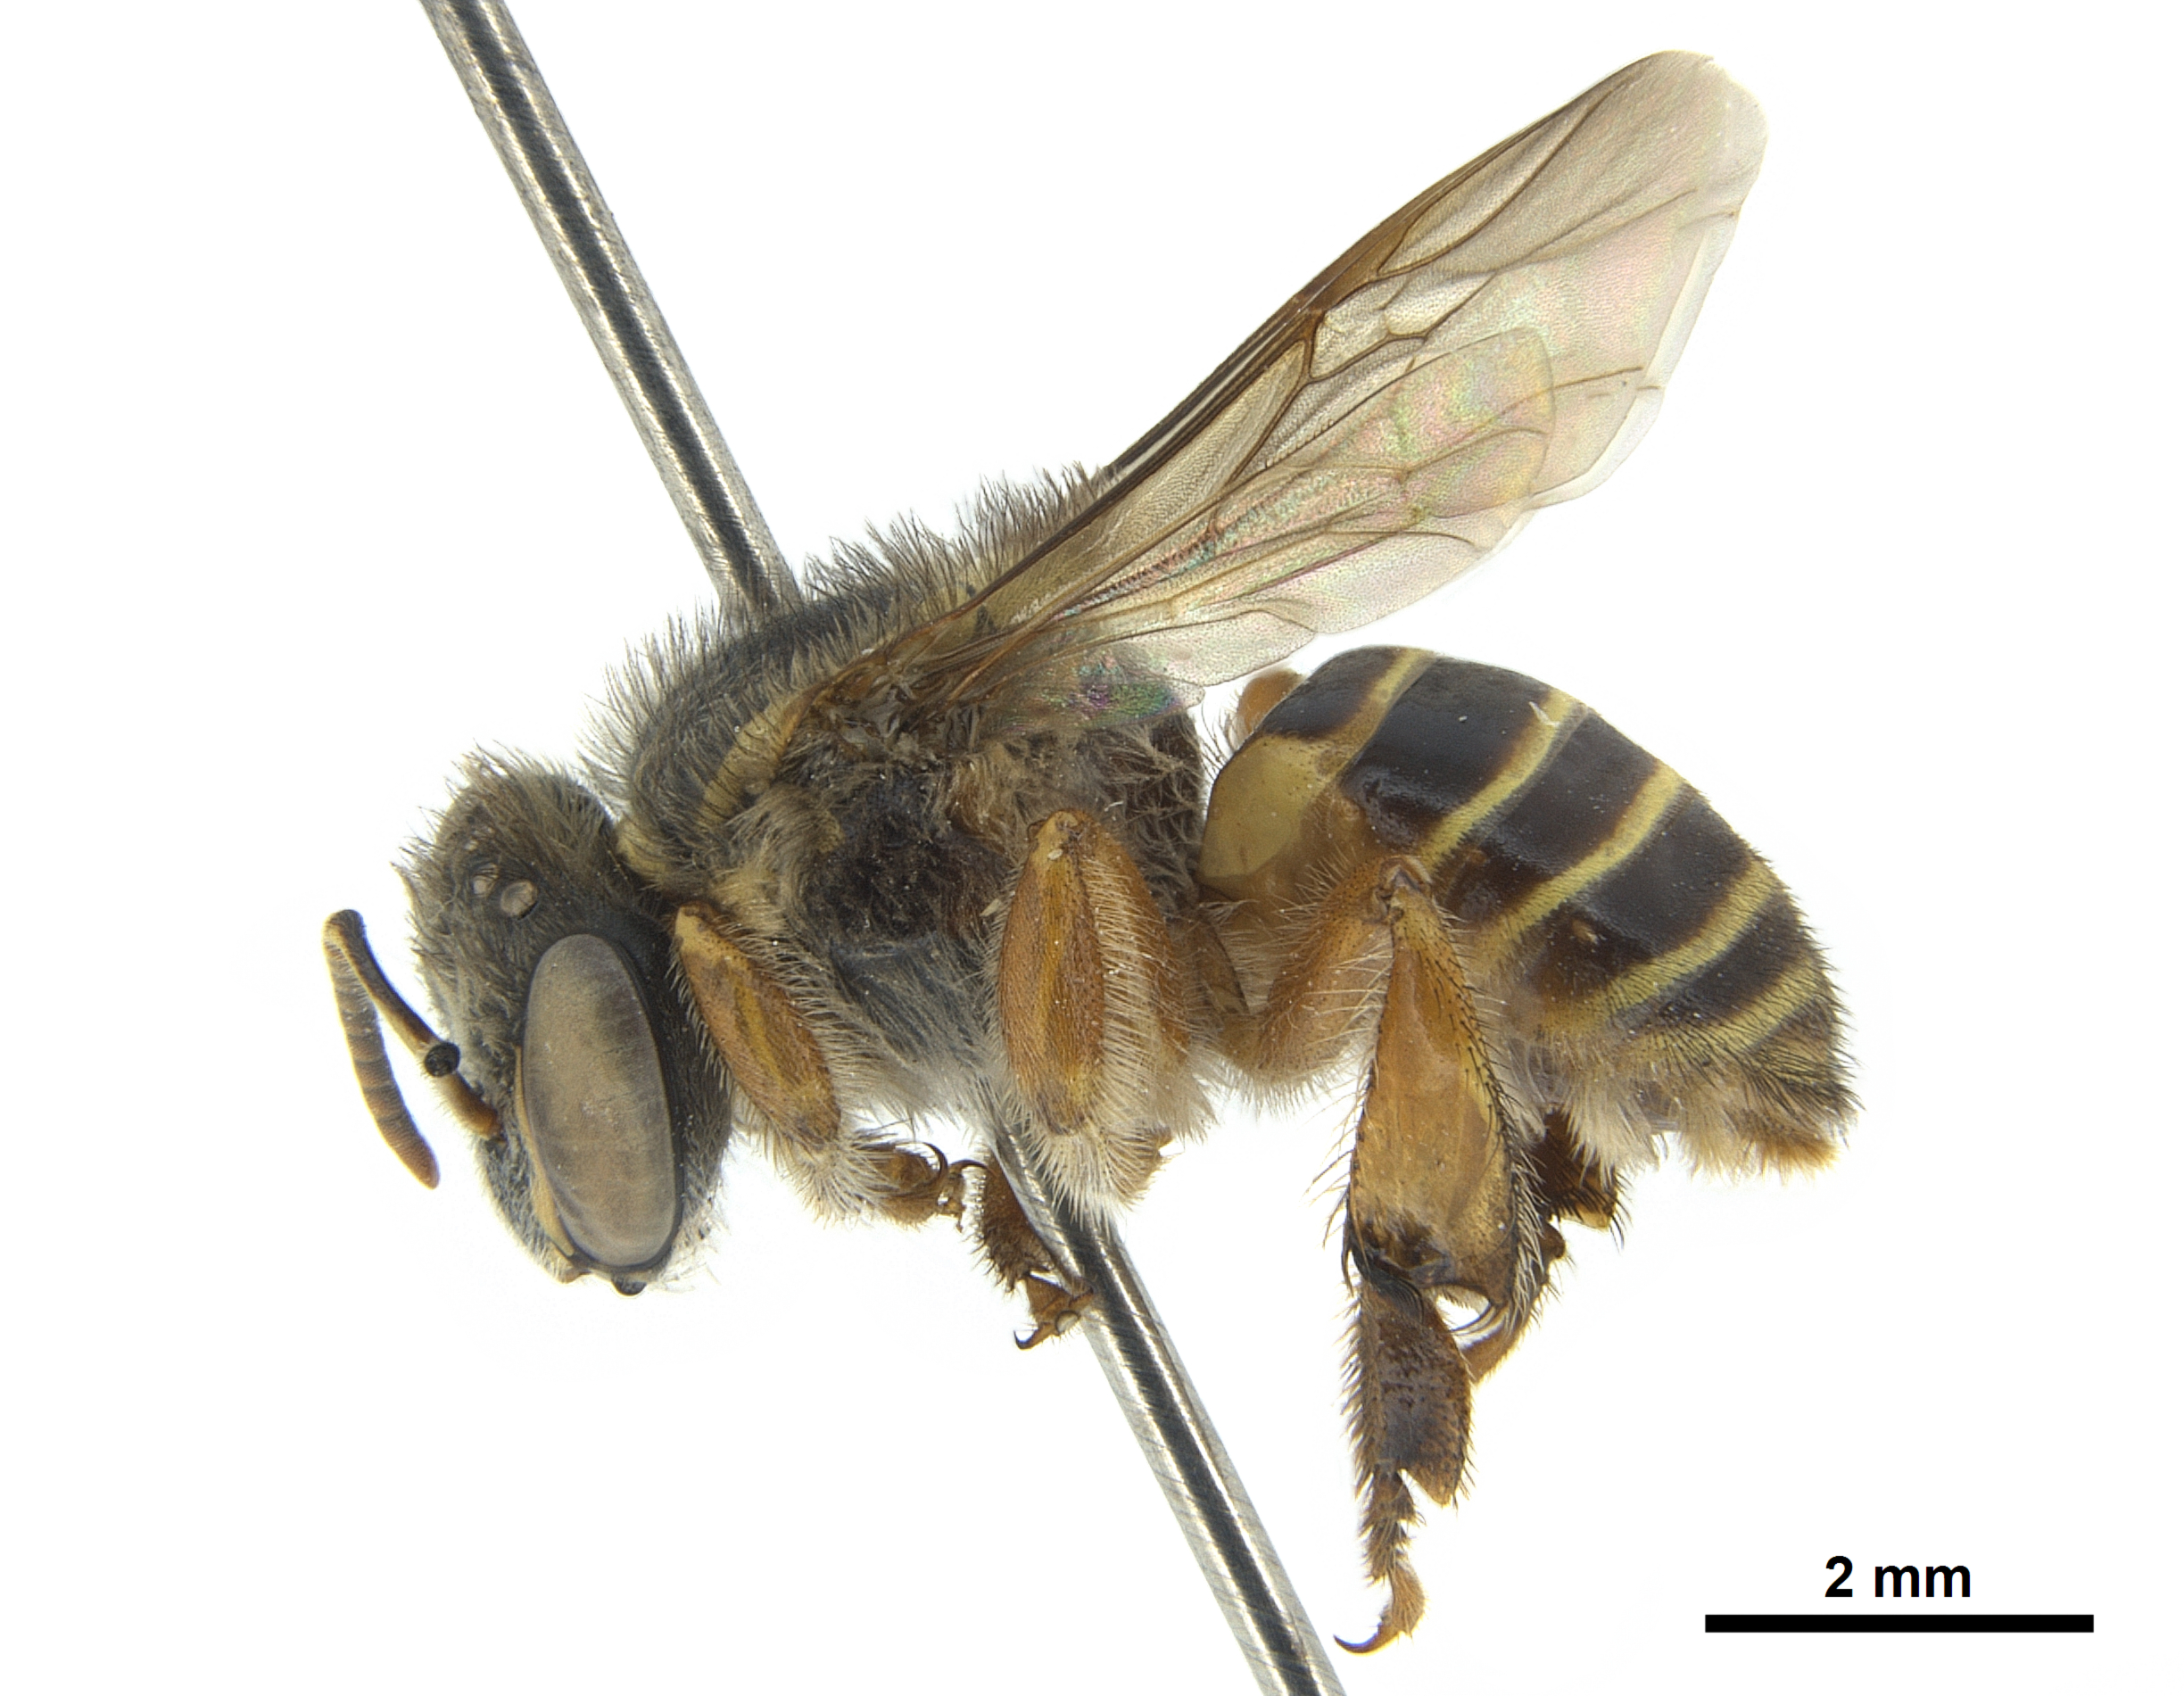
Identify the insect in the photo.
Melipona bradleyi
